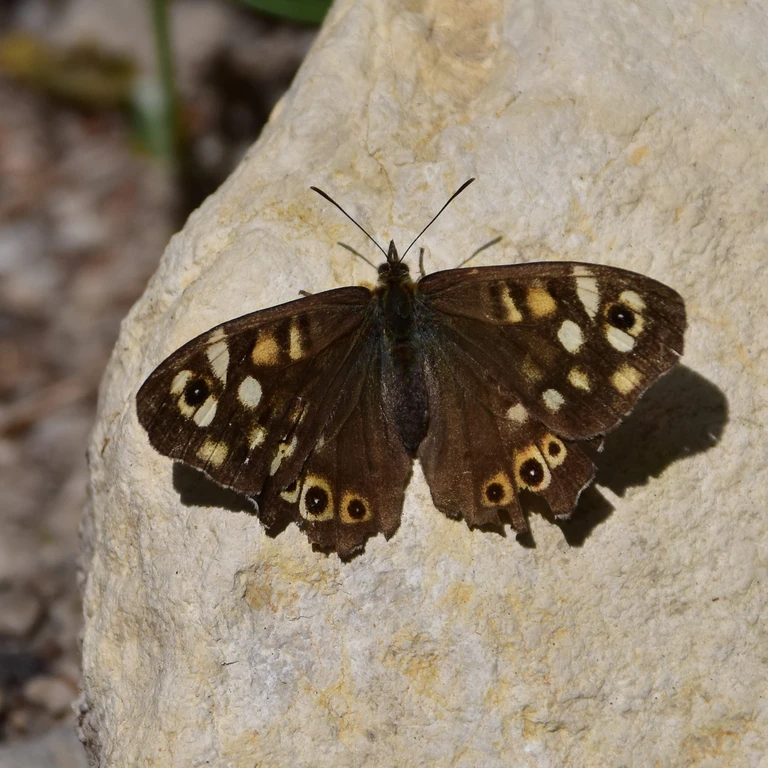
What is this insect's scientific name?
Pararge aegeria
